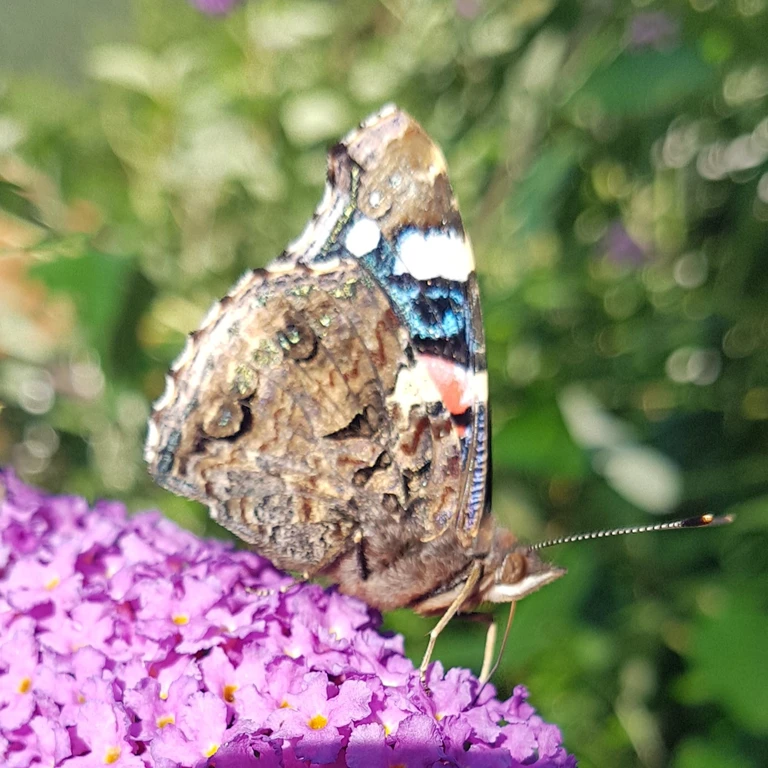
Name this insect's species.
Vanessa atalanta
